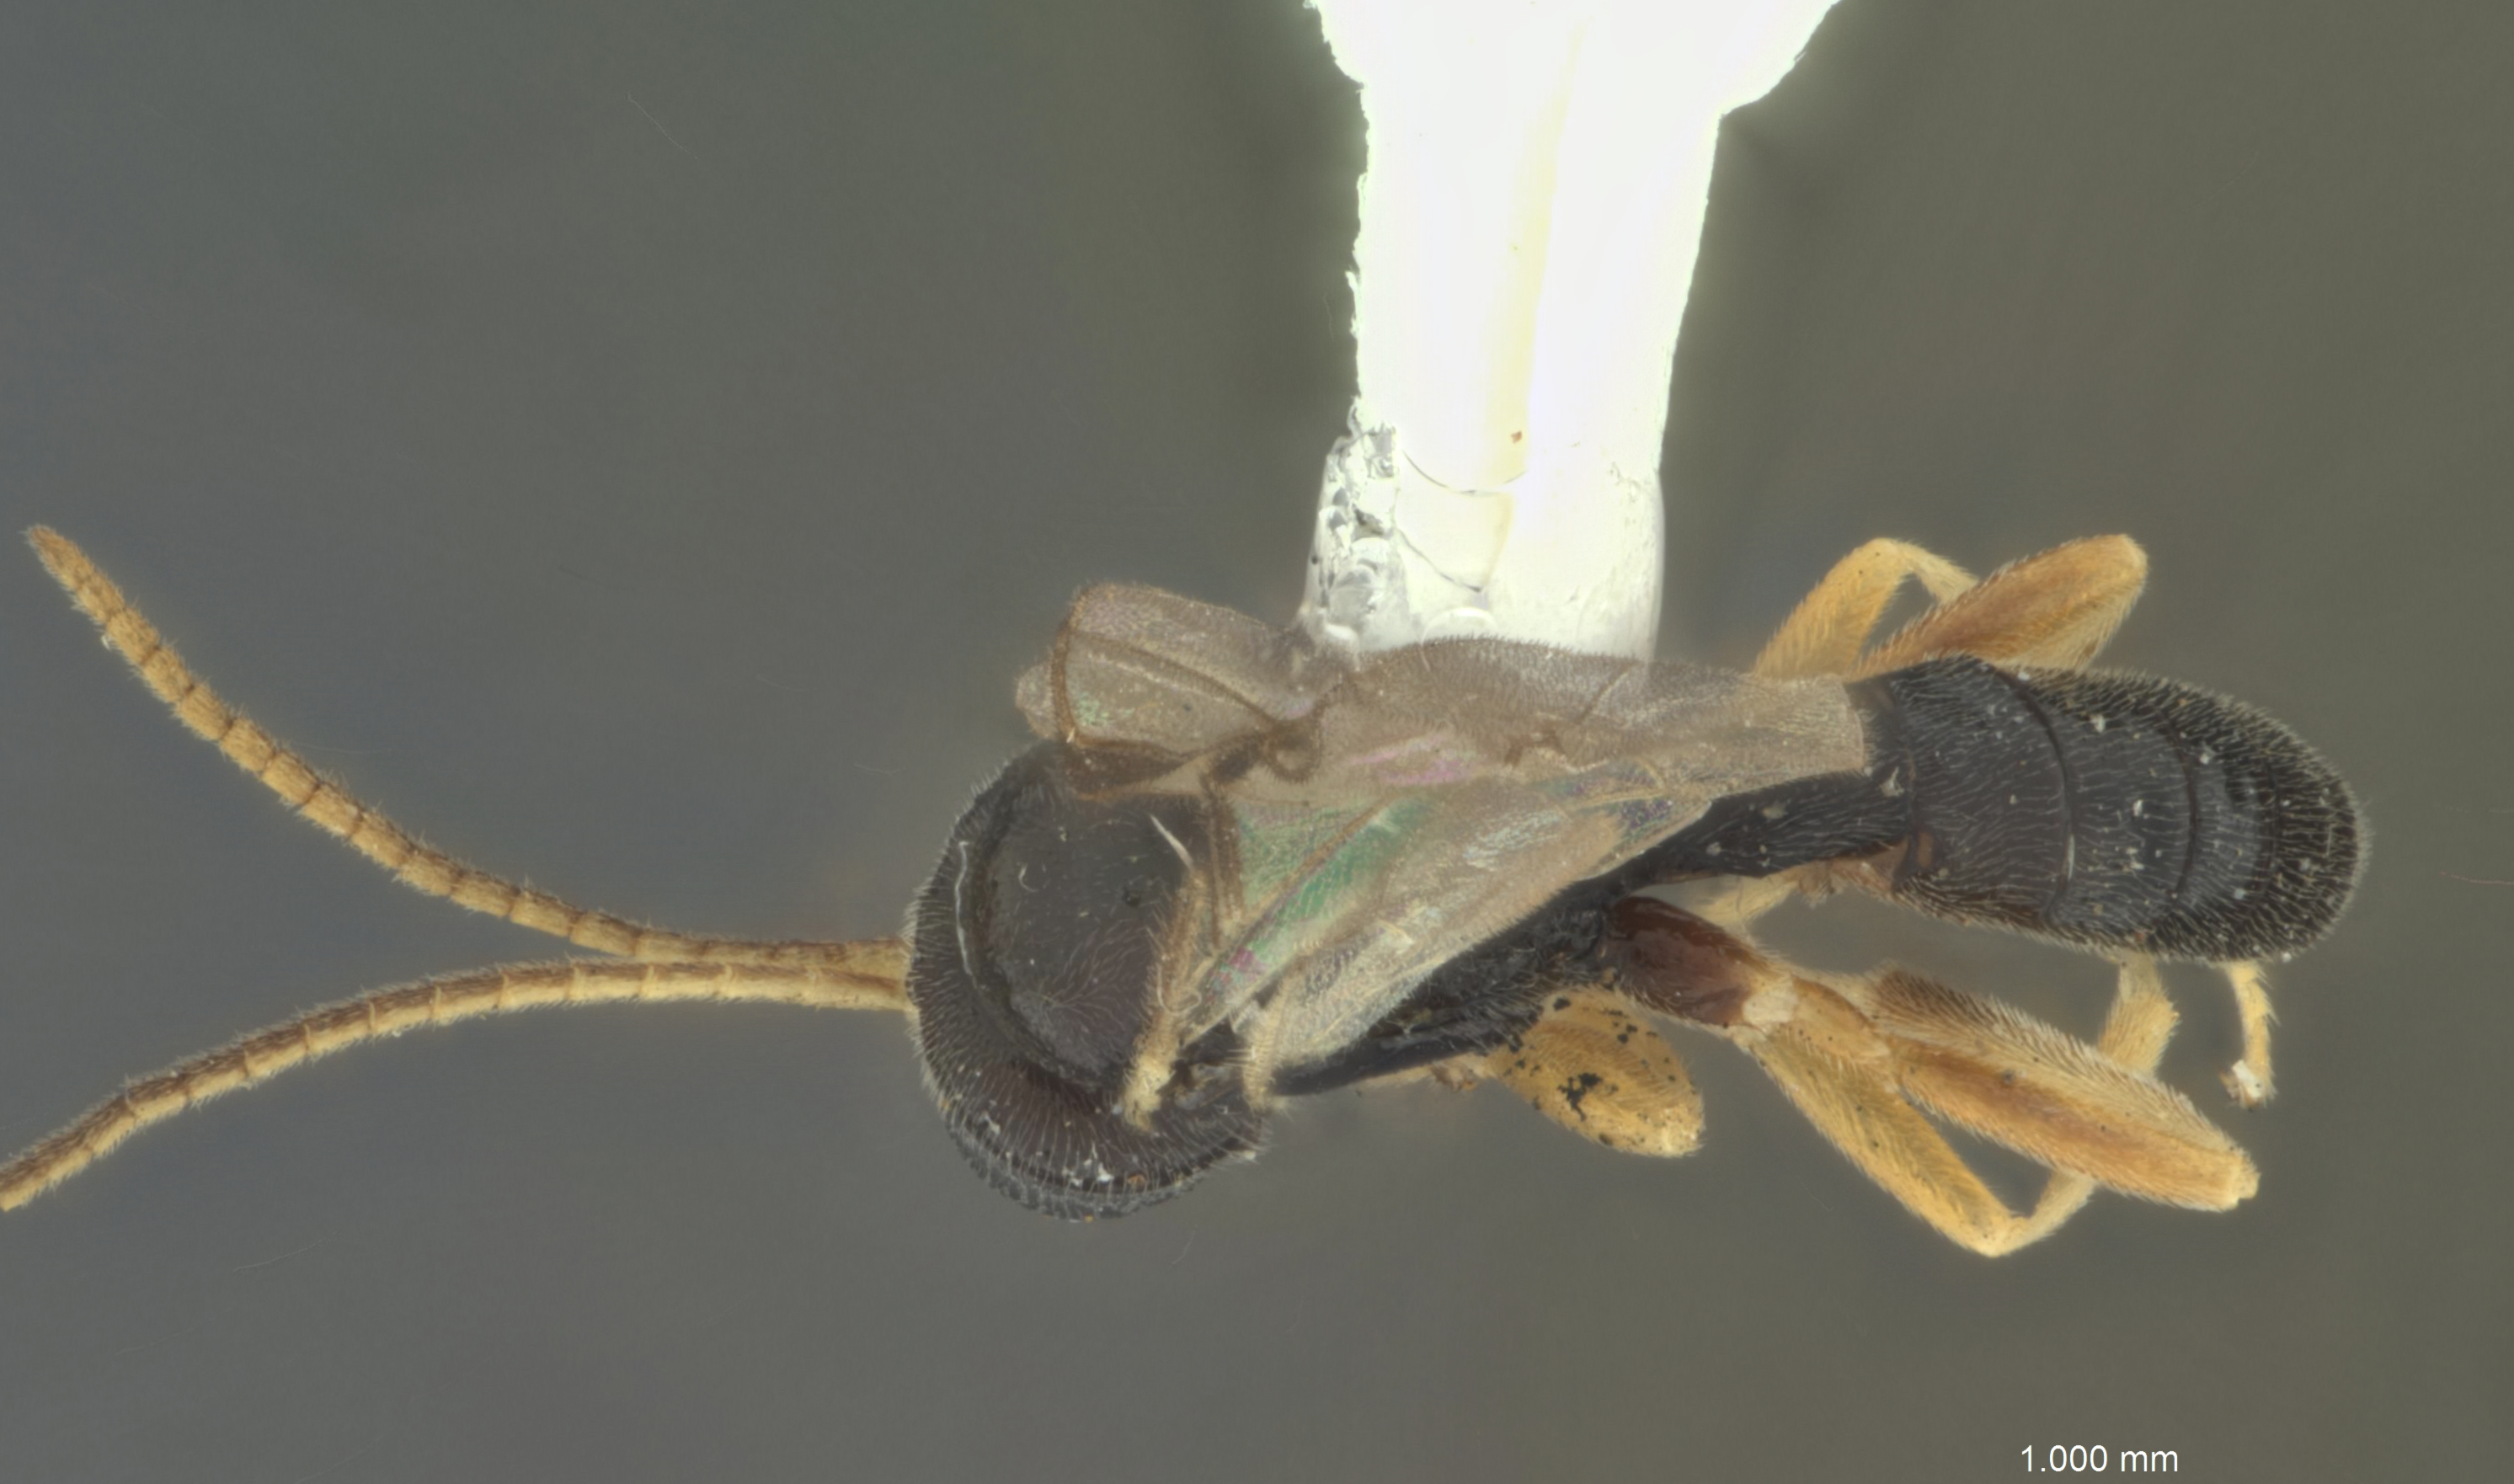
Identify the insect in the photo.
Scinascopus japonicus
